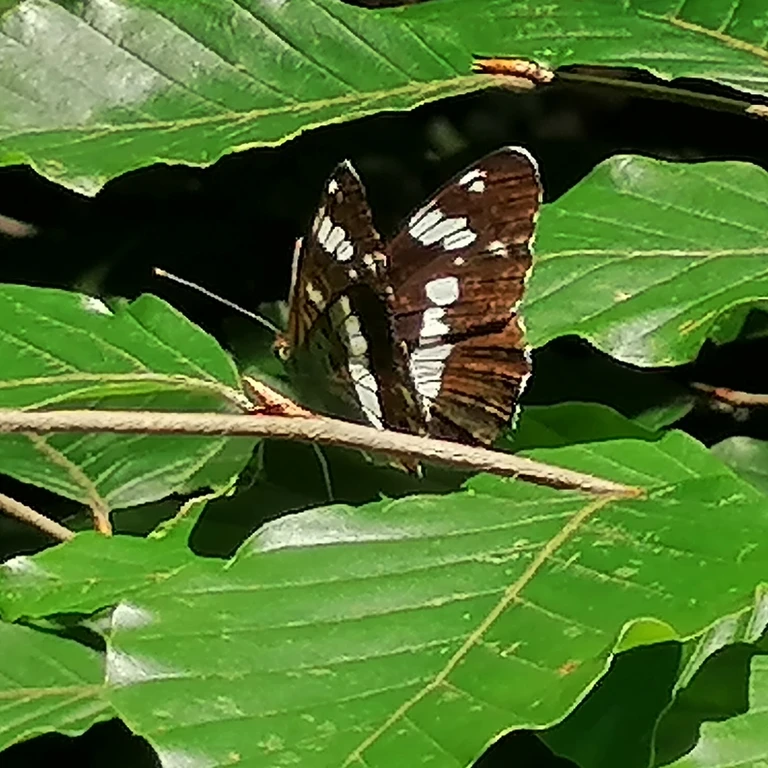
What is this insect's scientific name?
Limenitis camilla (also Ladoga camilla)
